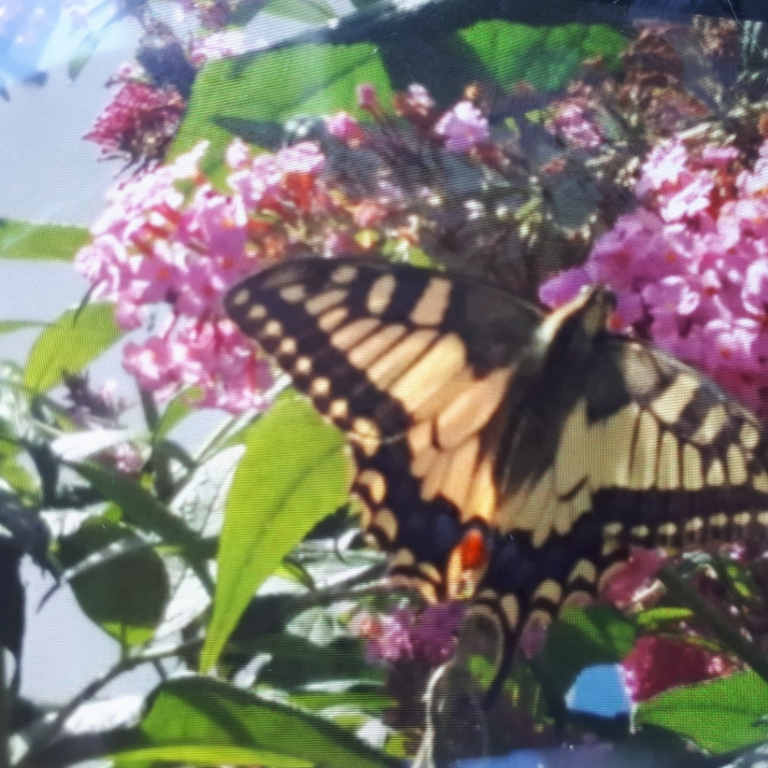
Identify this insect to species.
Papilio machaon
